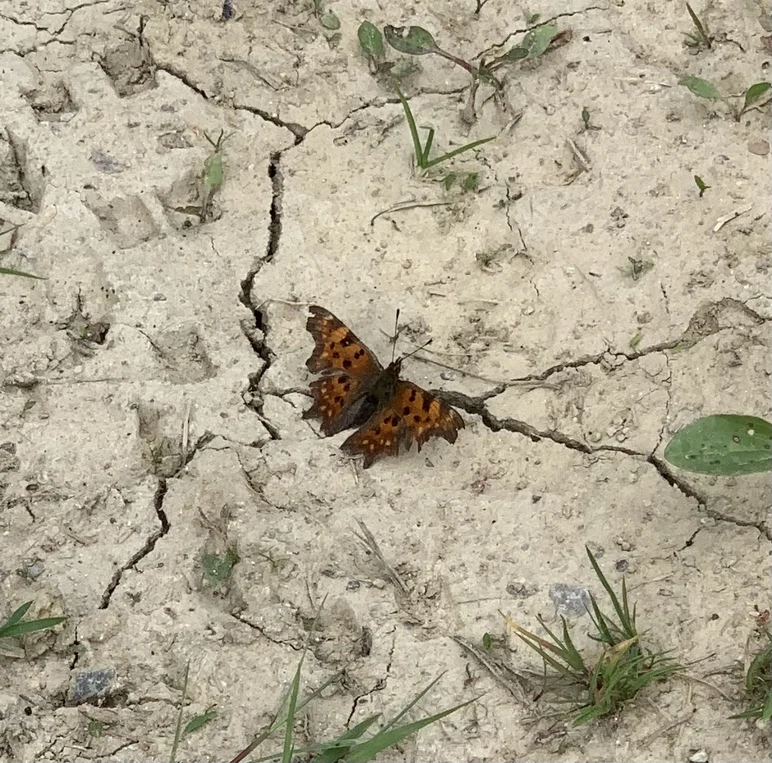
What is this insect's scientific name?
Polygonia c-album
